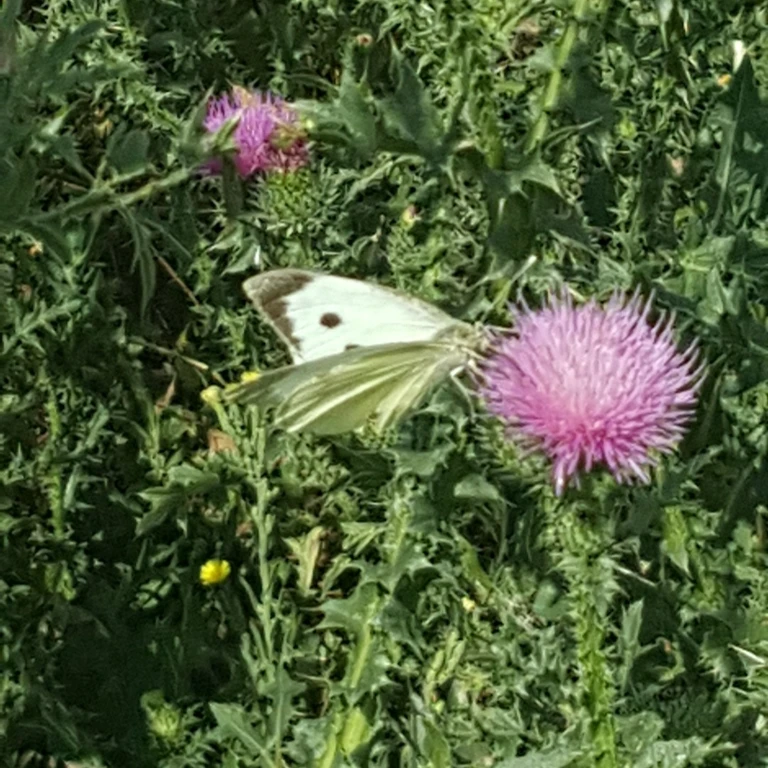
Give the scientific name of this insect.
Pieris brassicae
